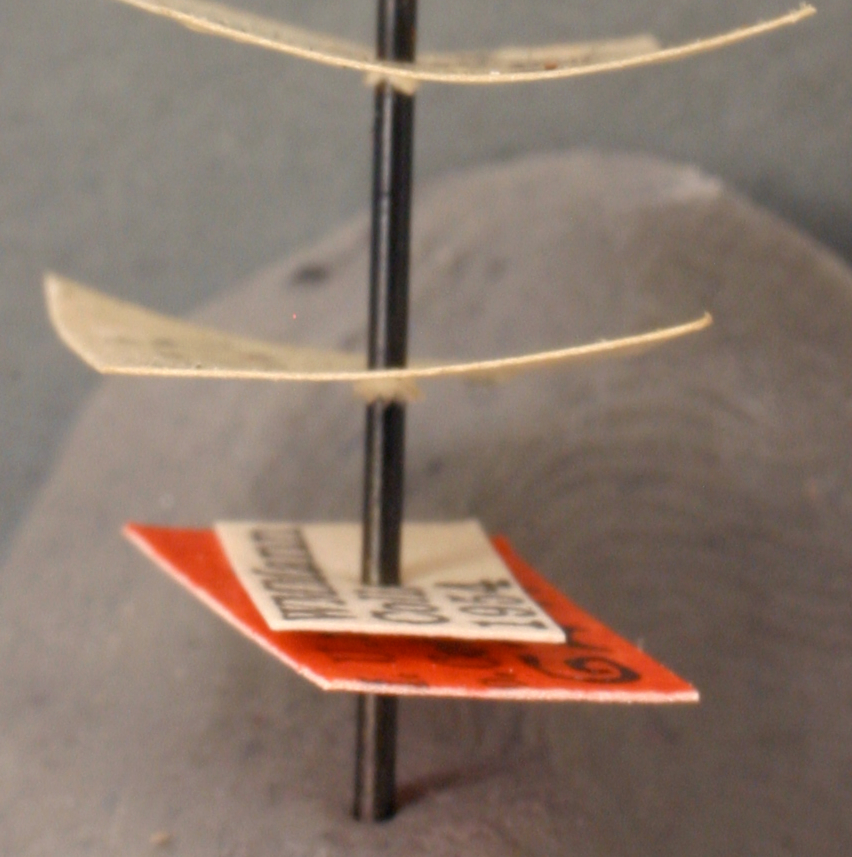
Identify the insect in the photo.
Leptothorax manni
